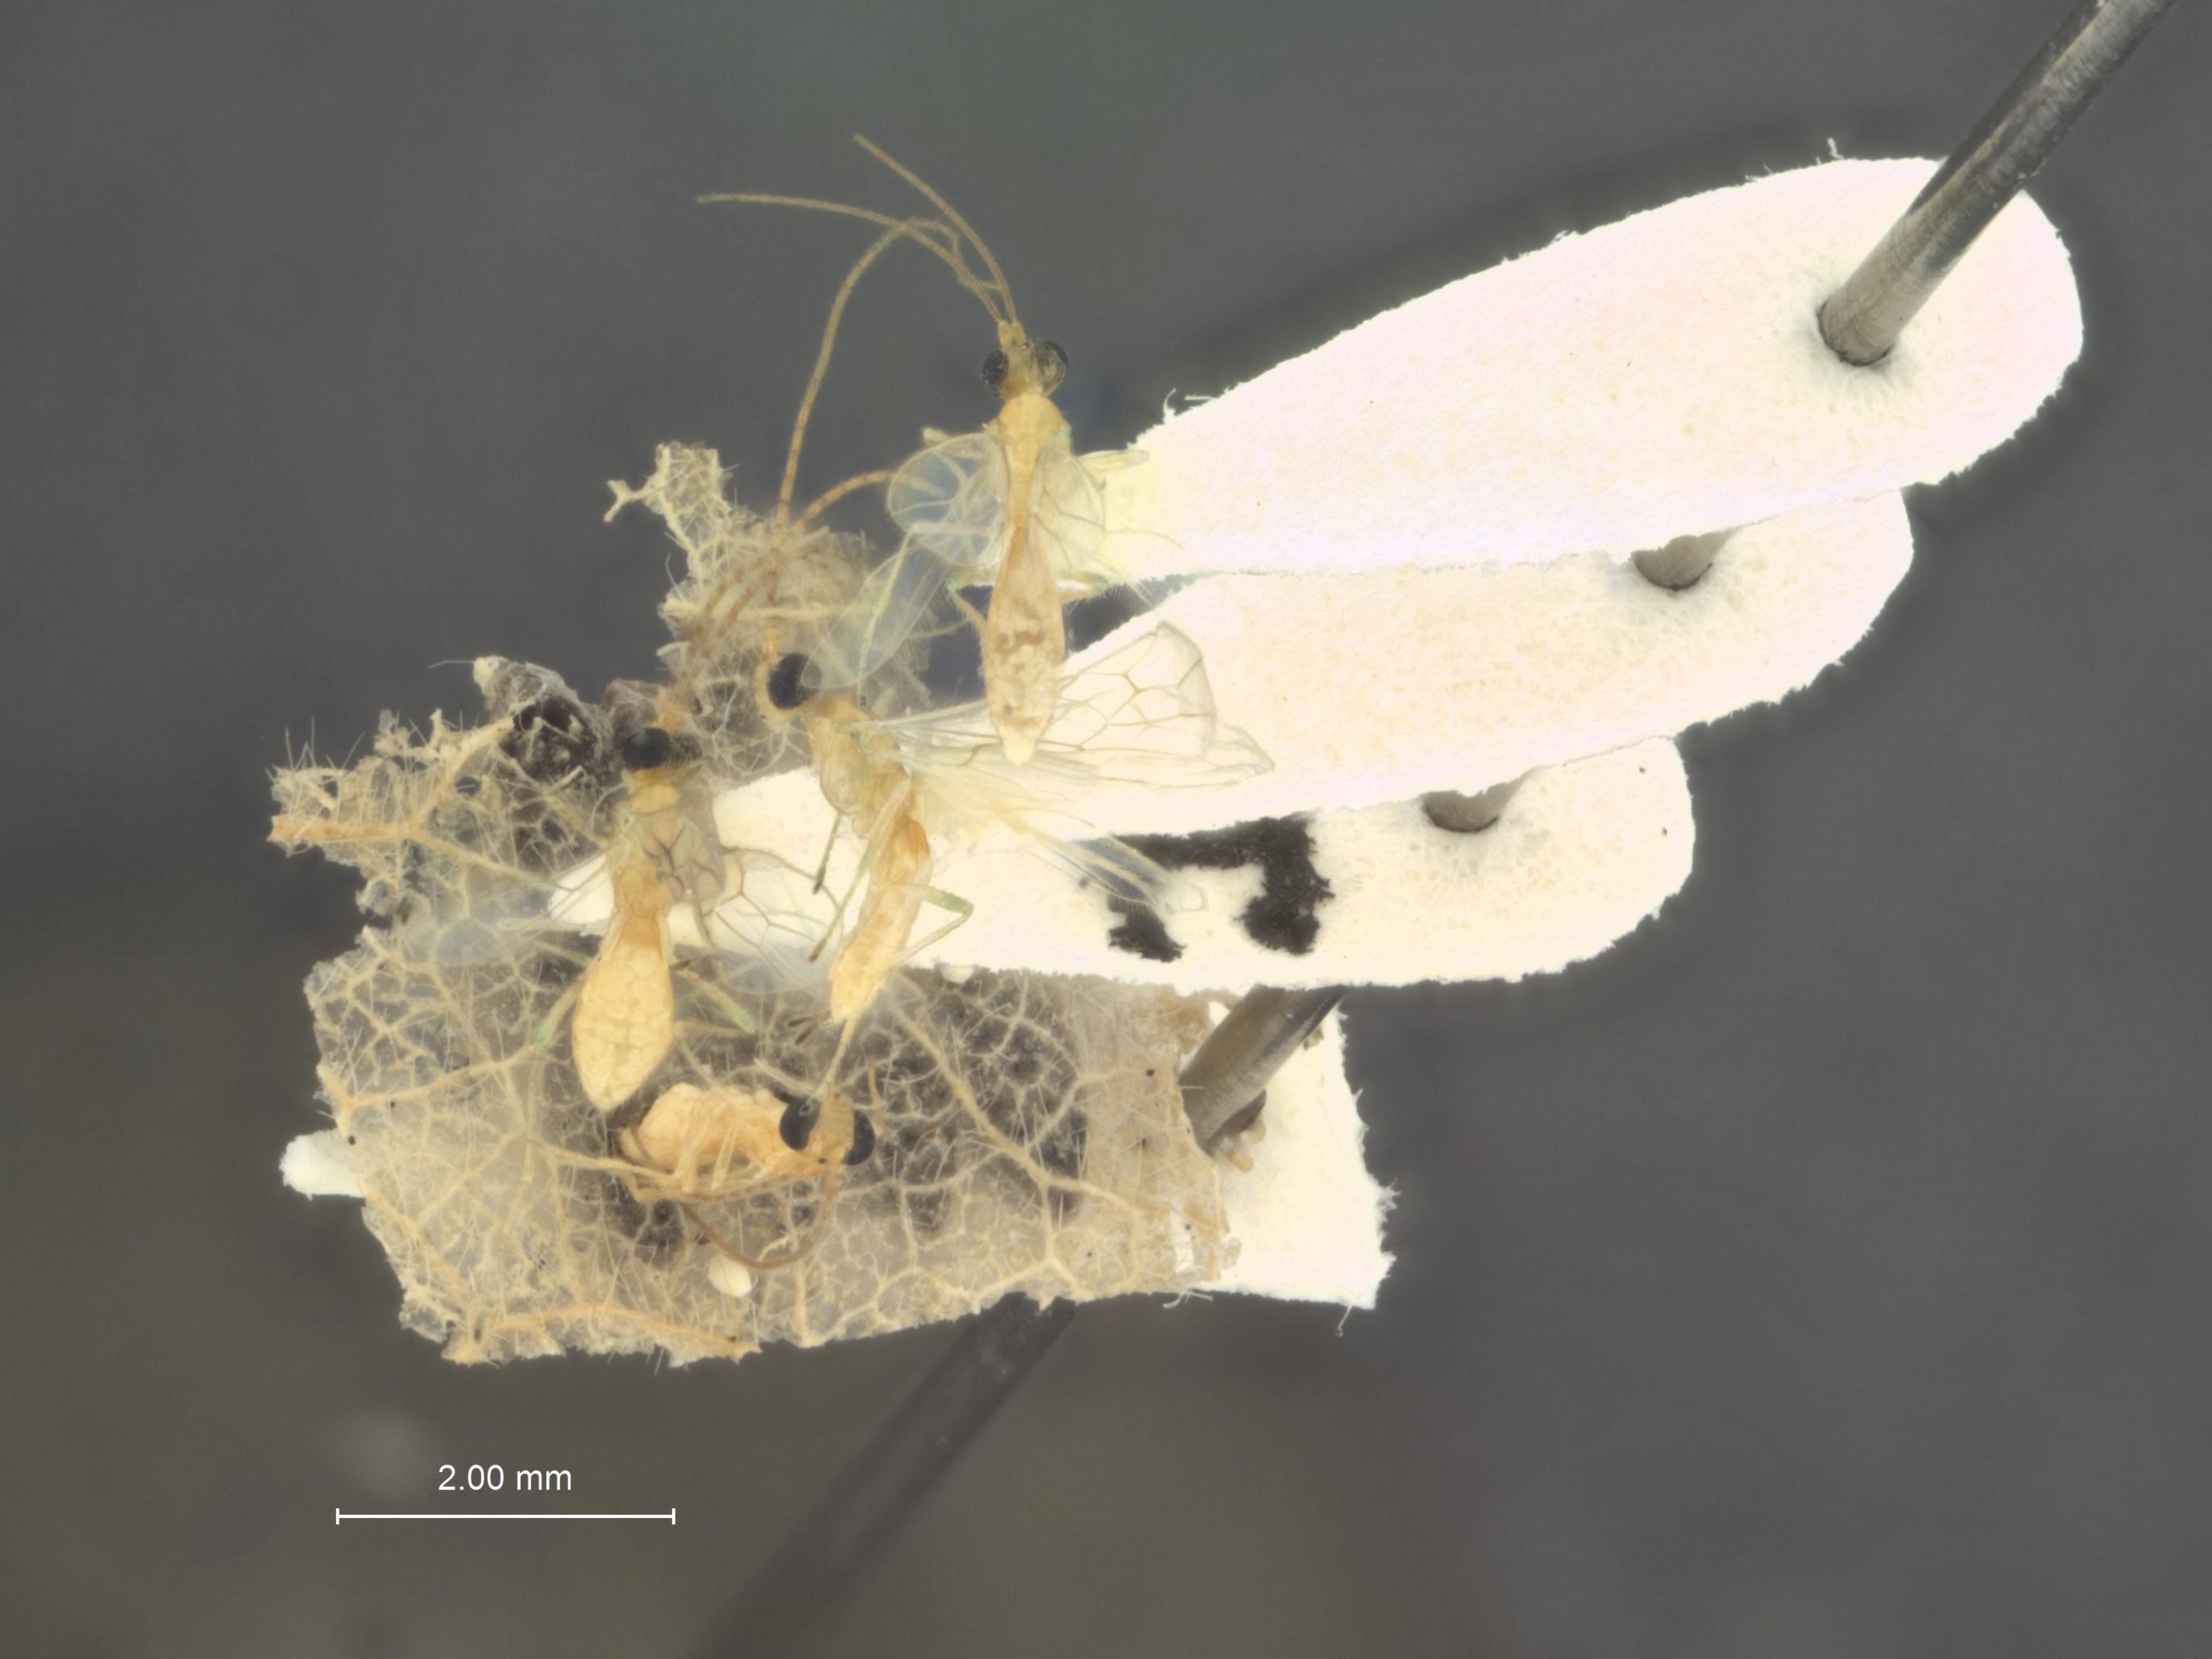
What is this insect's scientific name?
Allobracon leguminis
